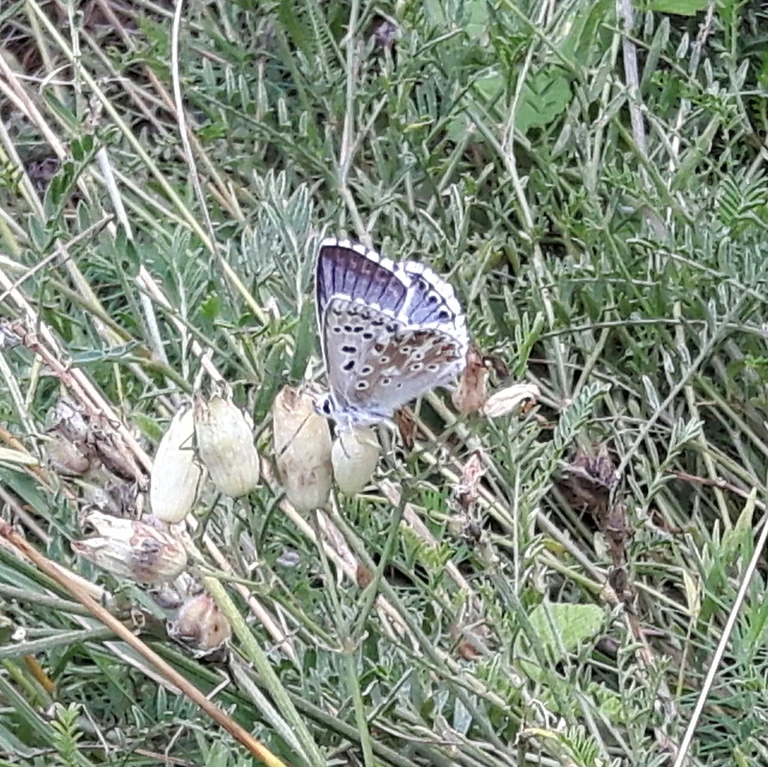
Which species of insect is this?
Lysandra coridon
